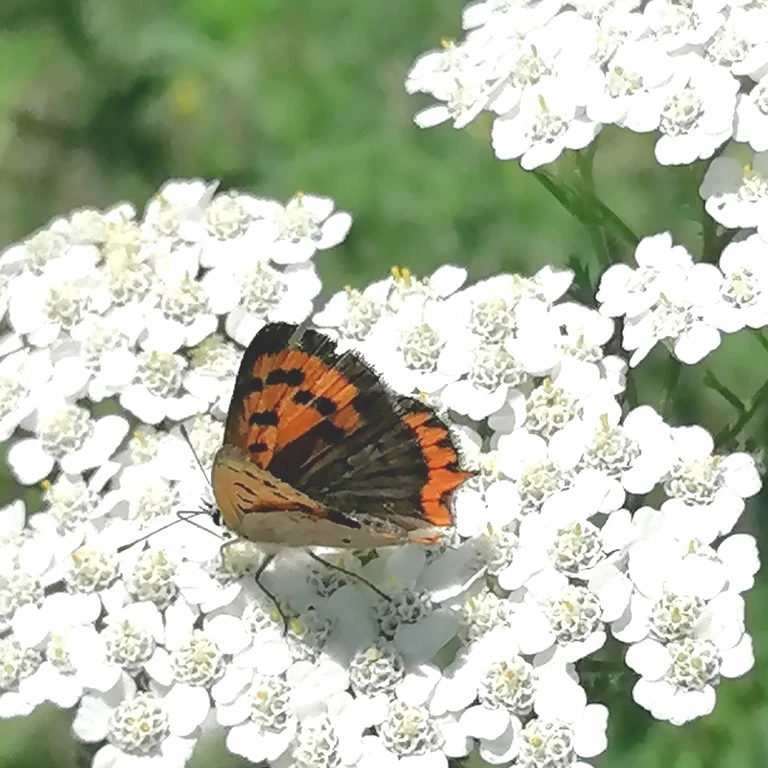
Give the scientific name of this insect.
Lycaena phlaeas
